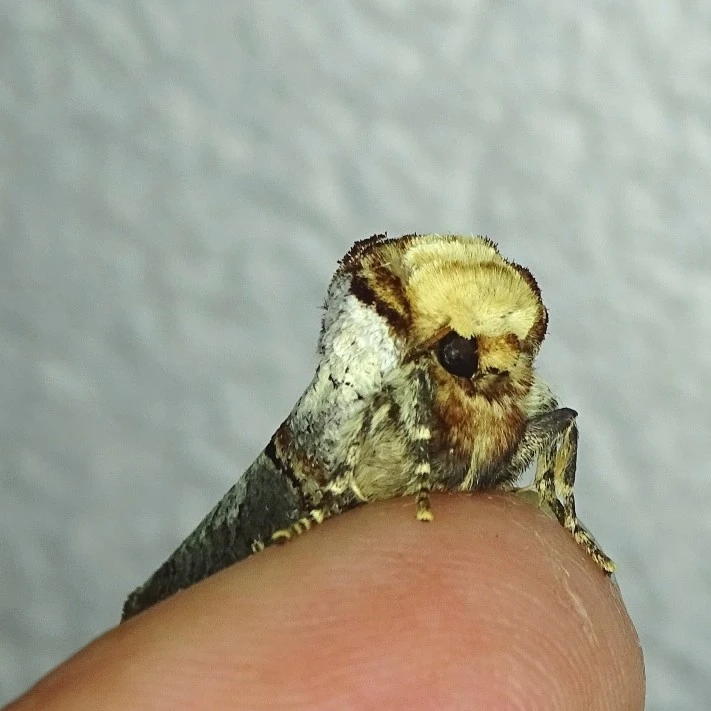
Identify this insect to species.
Phalera bucephala
